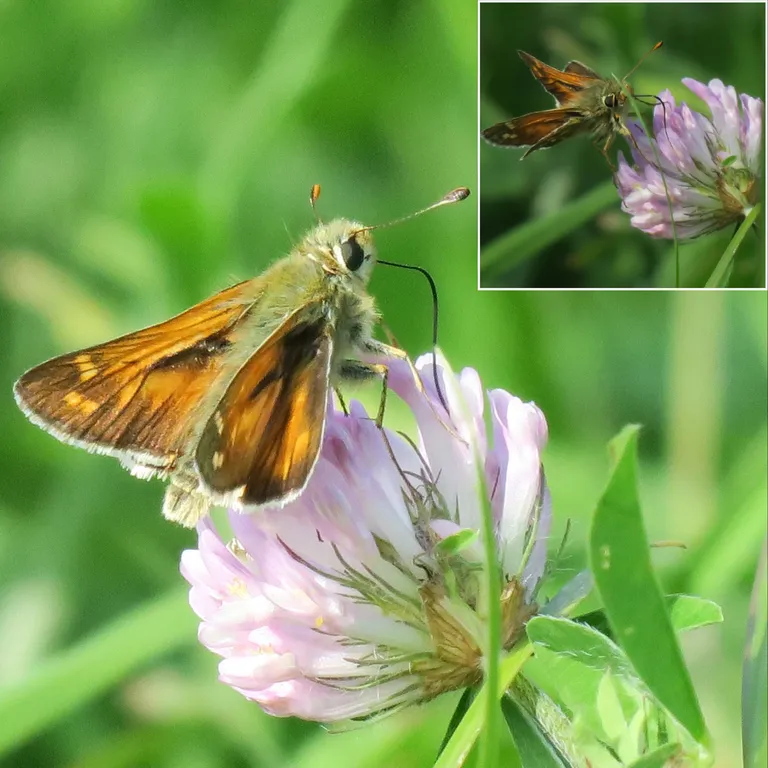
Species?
Hesperia comma
